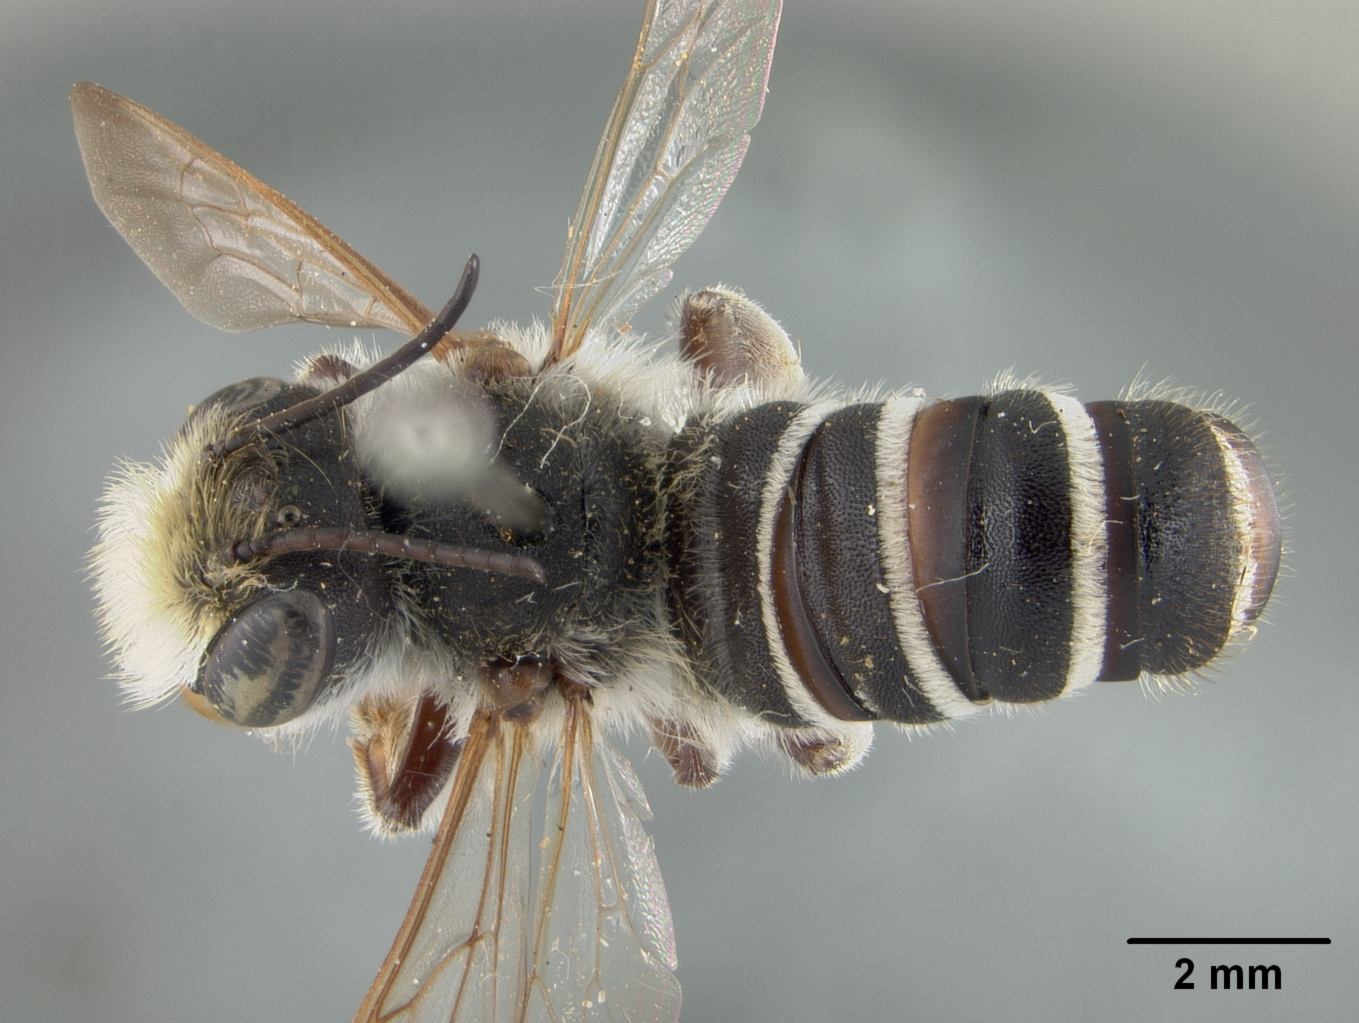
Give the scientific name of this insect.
Megachile sayi
